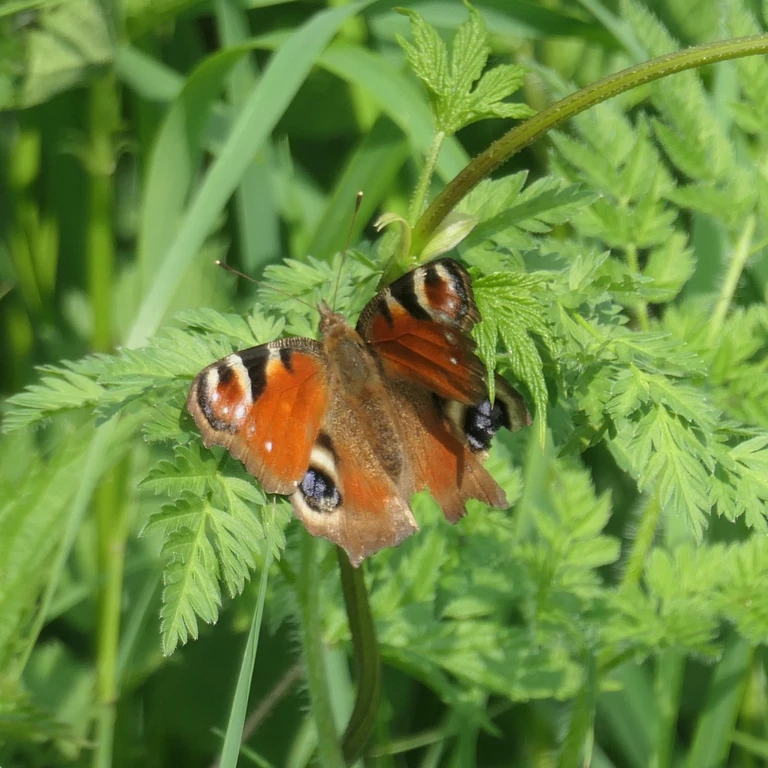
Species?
Aglais io
